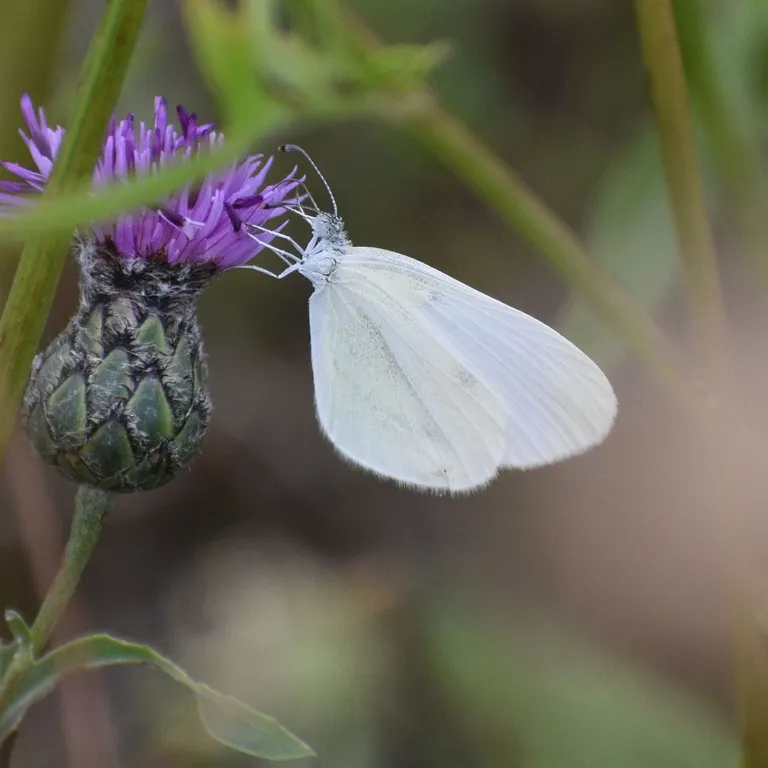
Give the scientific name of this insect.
Leptidea sinapis/juvernica
